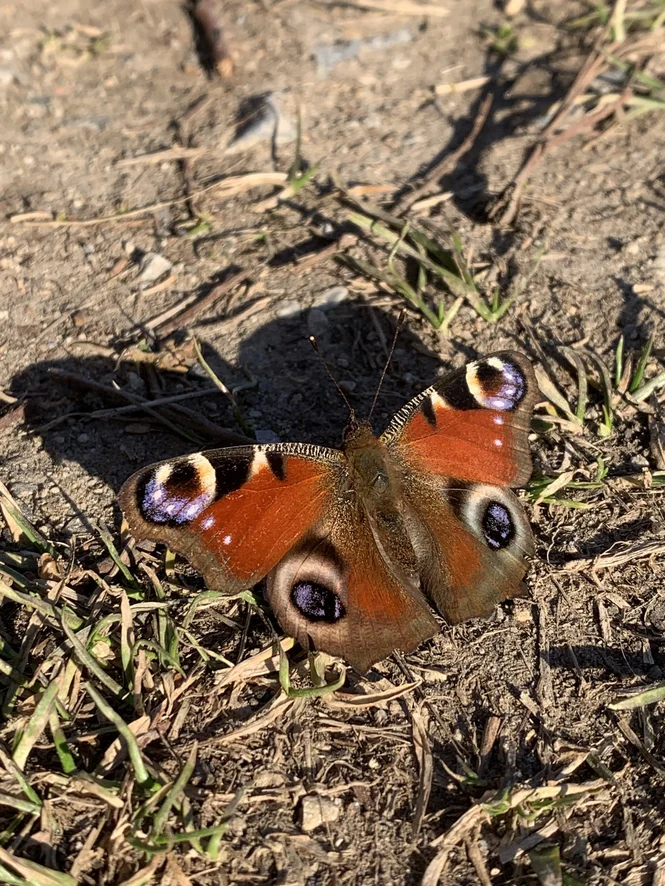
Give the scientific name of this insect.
Aglais io
